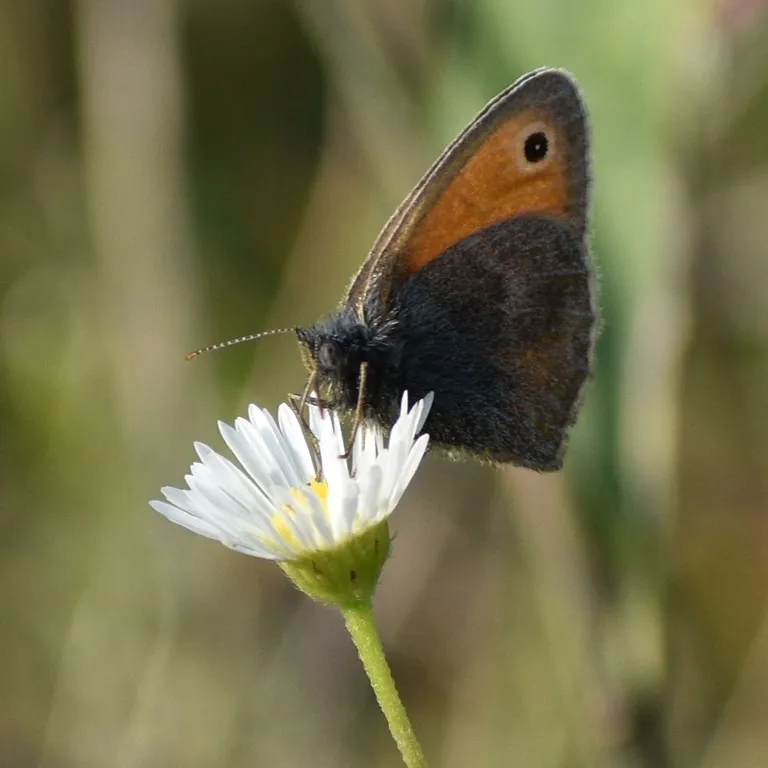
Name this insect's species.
Coenonympha pamphilus
